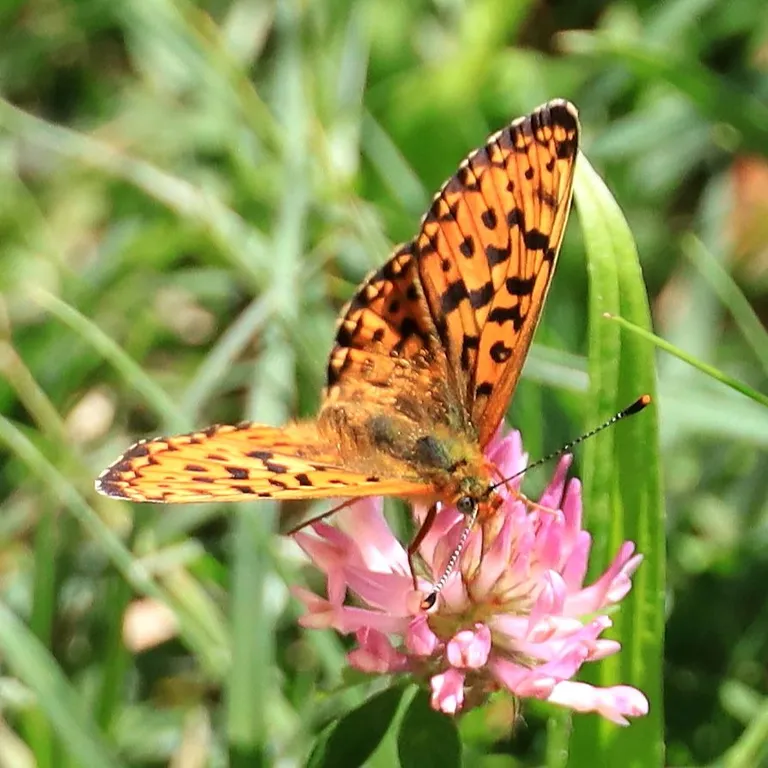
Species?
Boloria euphrosyne (also Clossiana euphrosyne)
